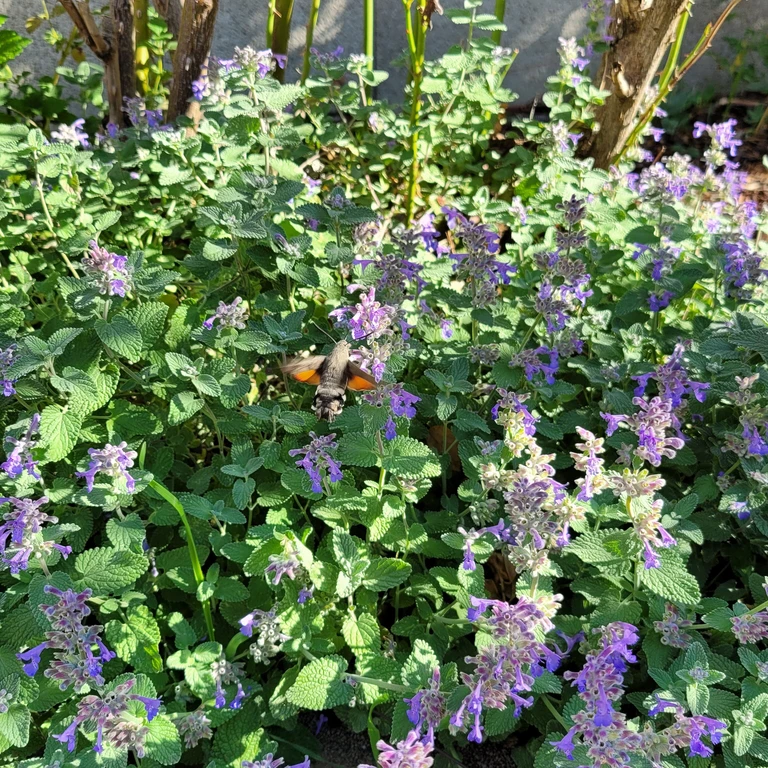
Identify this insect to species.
Macroglossum stellatarum
